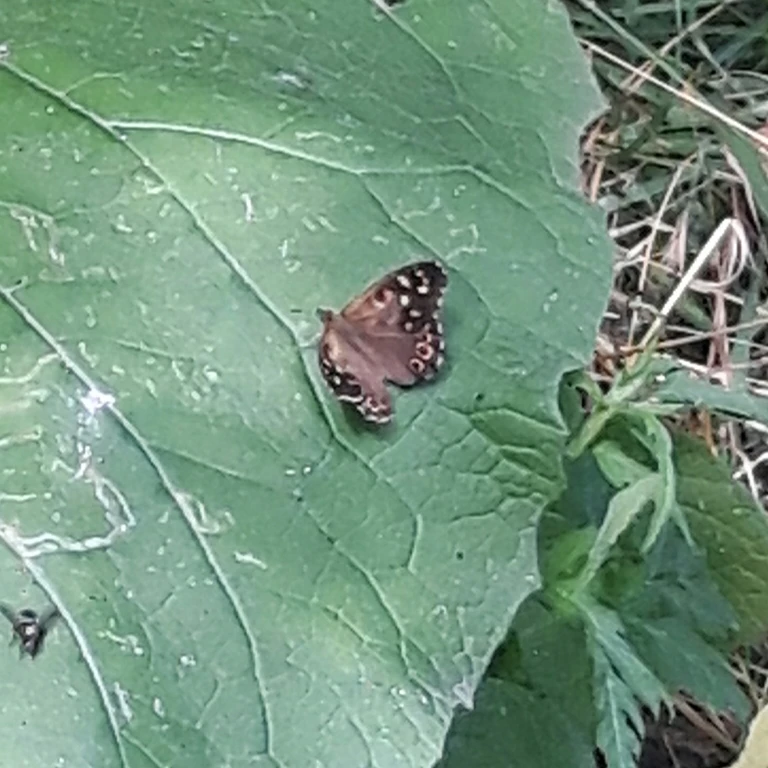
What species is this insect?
Pararge aegeria
